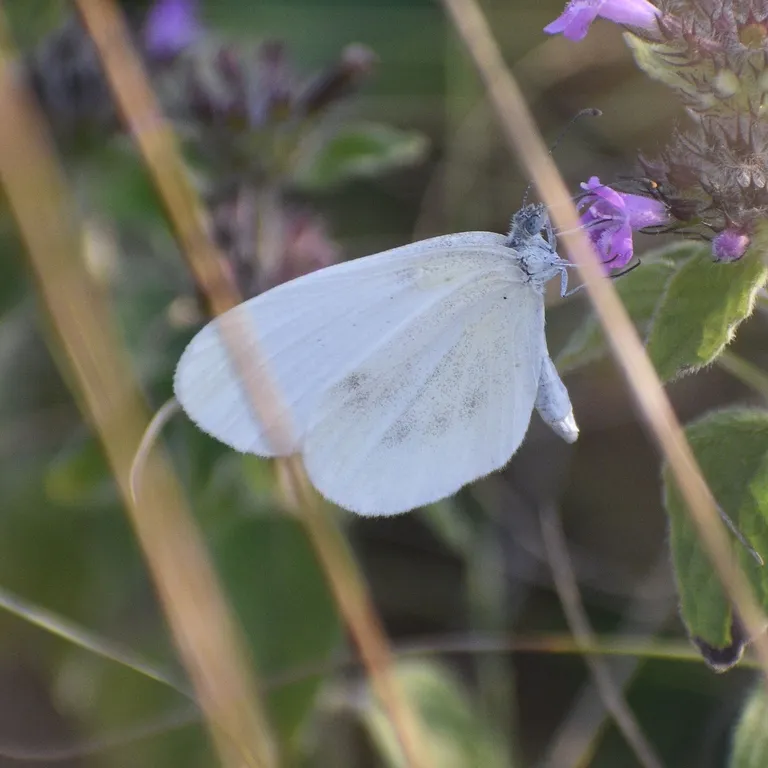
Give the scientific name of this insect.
Leptidea sinapis/juvernica
